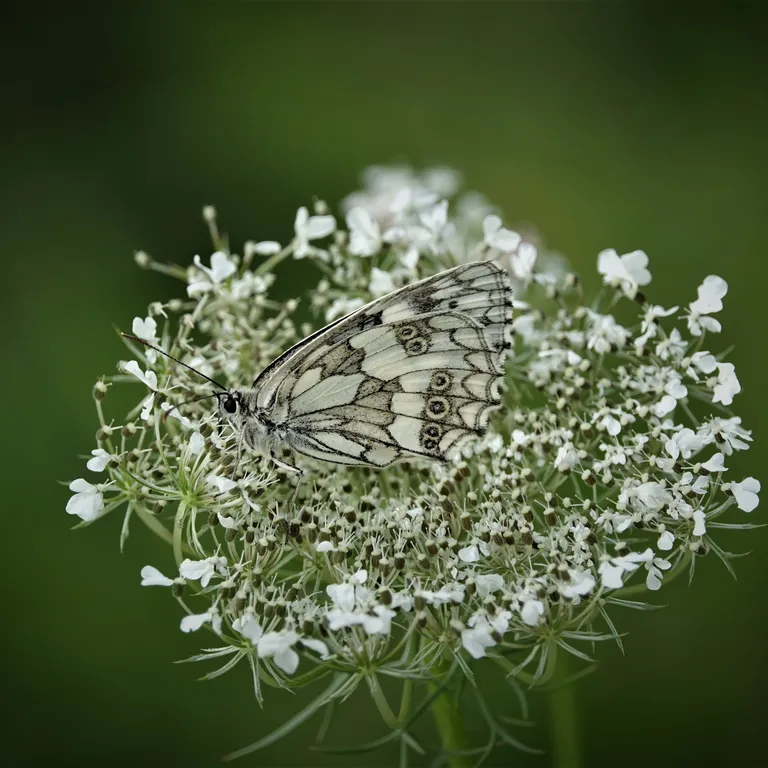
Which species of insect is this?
Melanargia galathea
